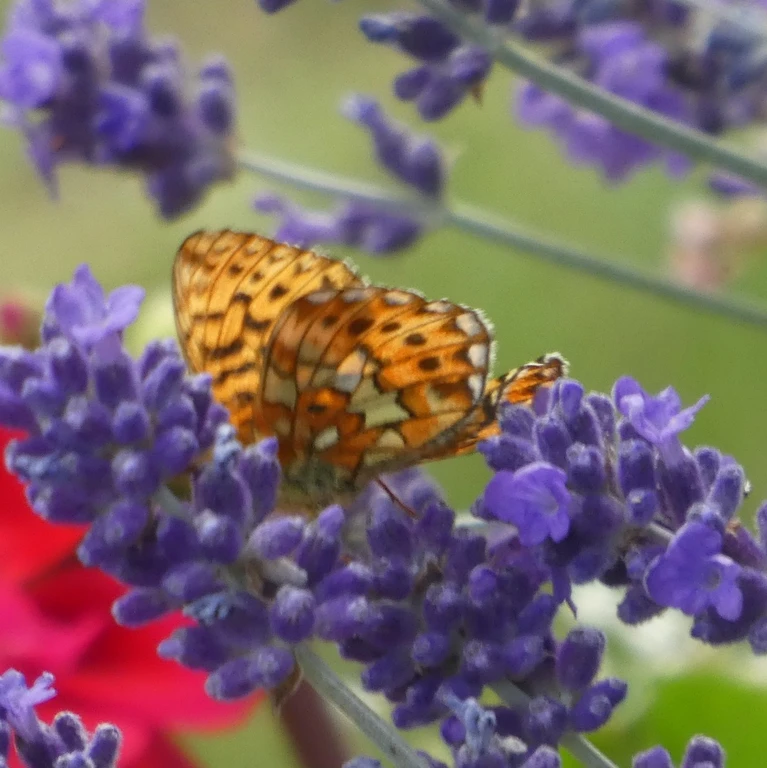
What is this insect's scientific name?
Boloria euphrosyne (also Clossiana euphrosyne)
